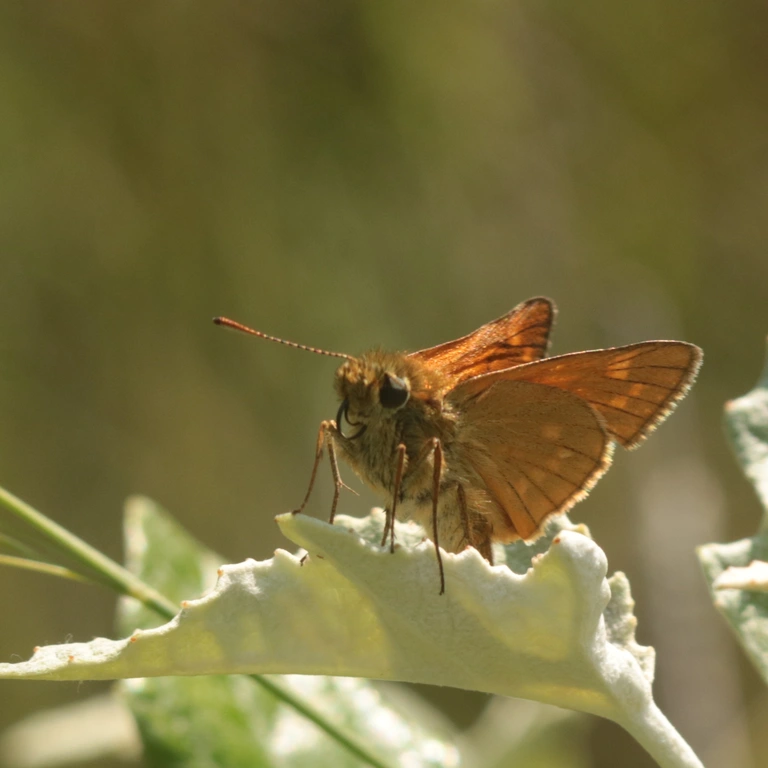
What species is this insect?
Ochlodes sylvanus (also Ochlodes venata)
